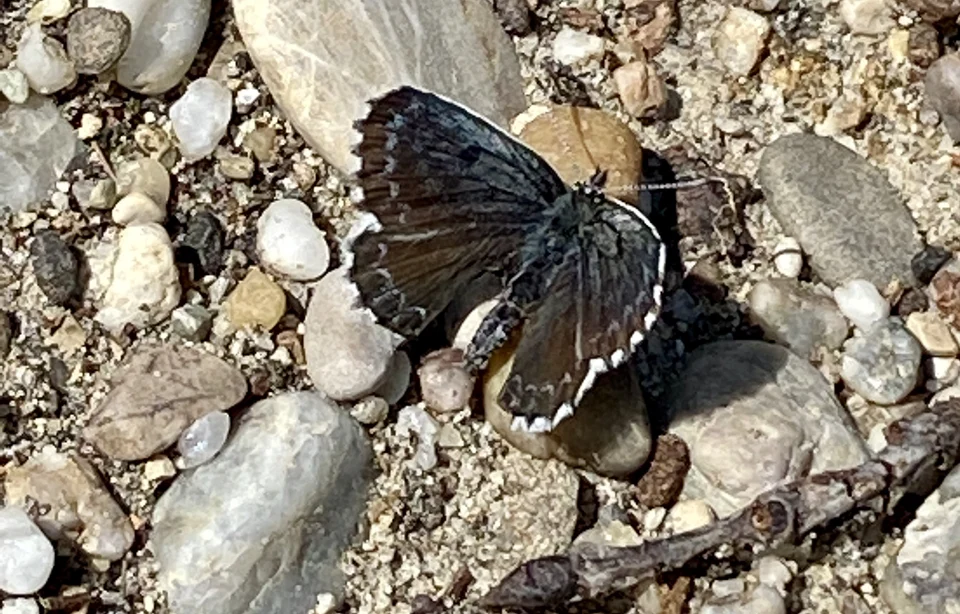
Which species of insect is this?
Scolitantides orion
